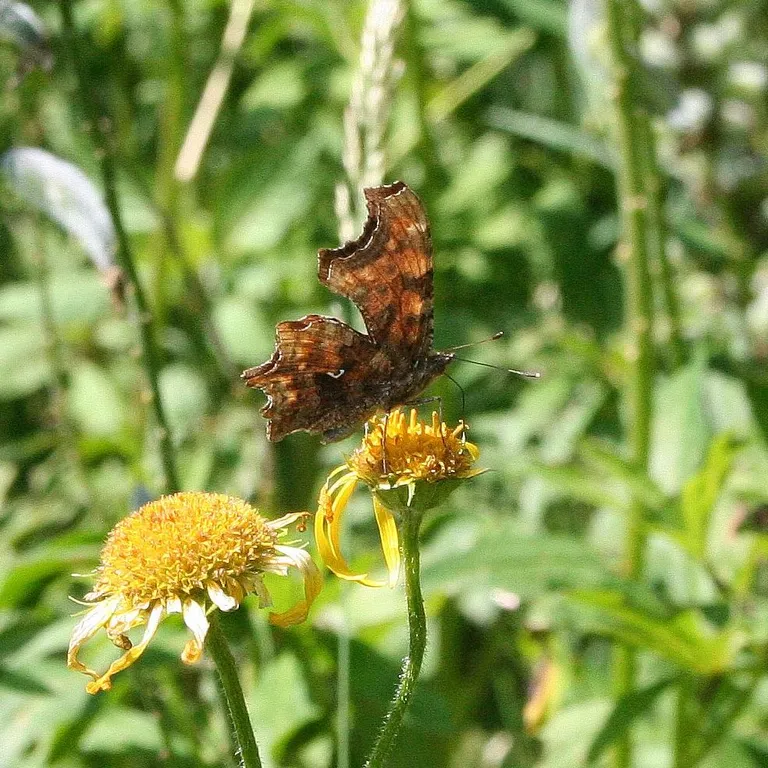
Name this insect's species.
Polygonia c-album
